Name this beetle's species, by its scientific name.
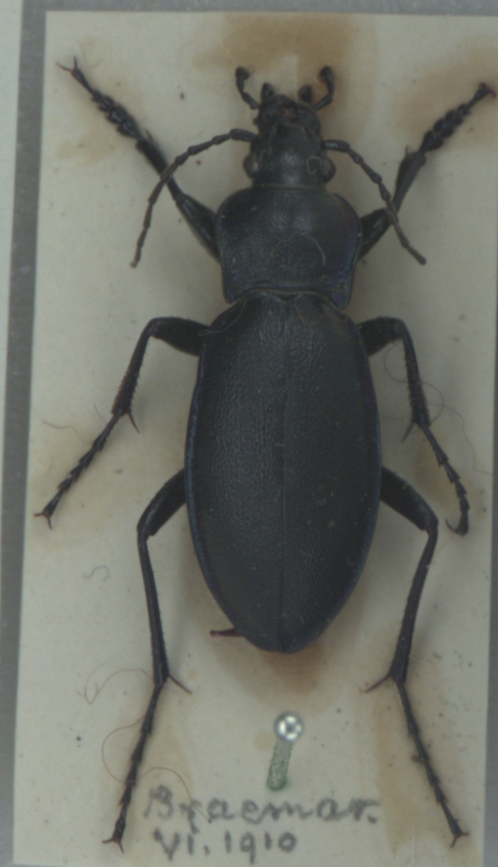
Carabus violaceus
